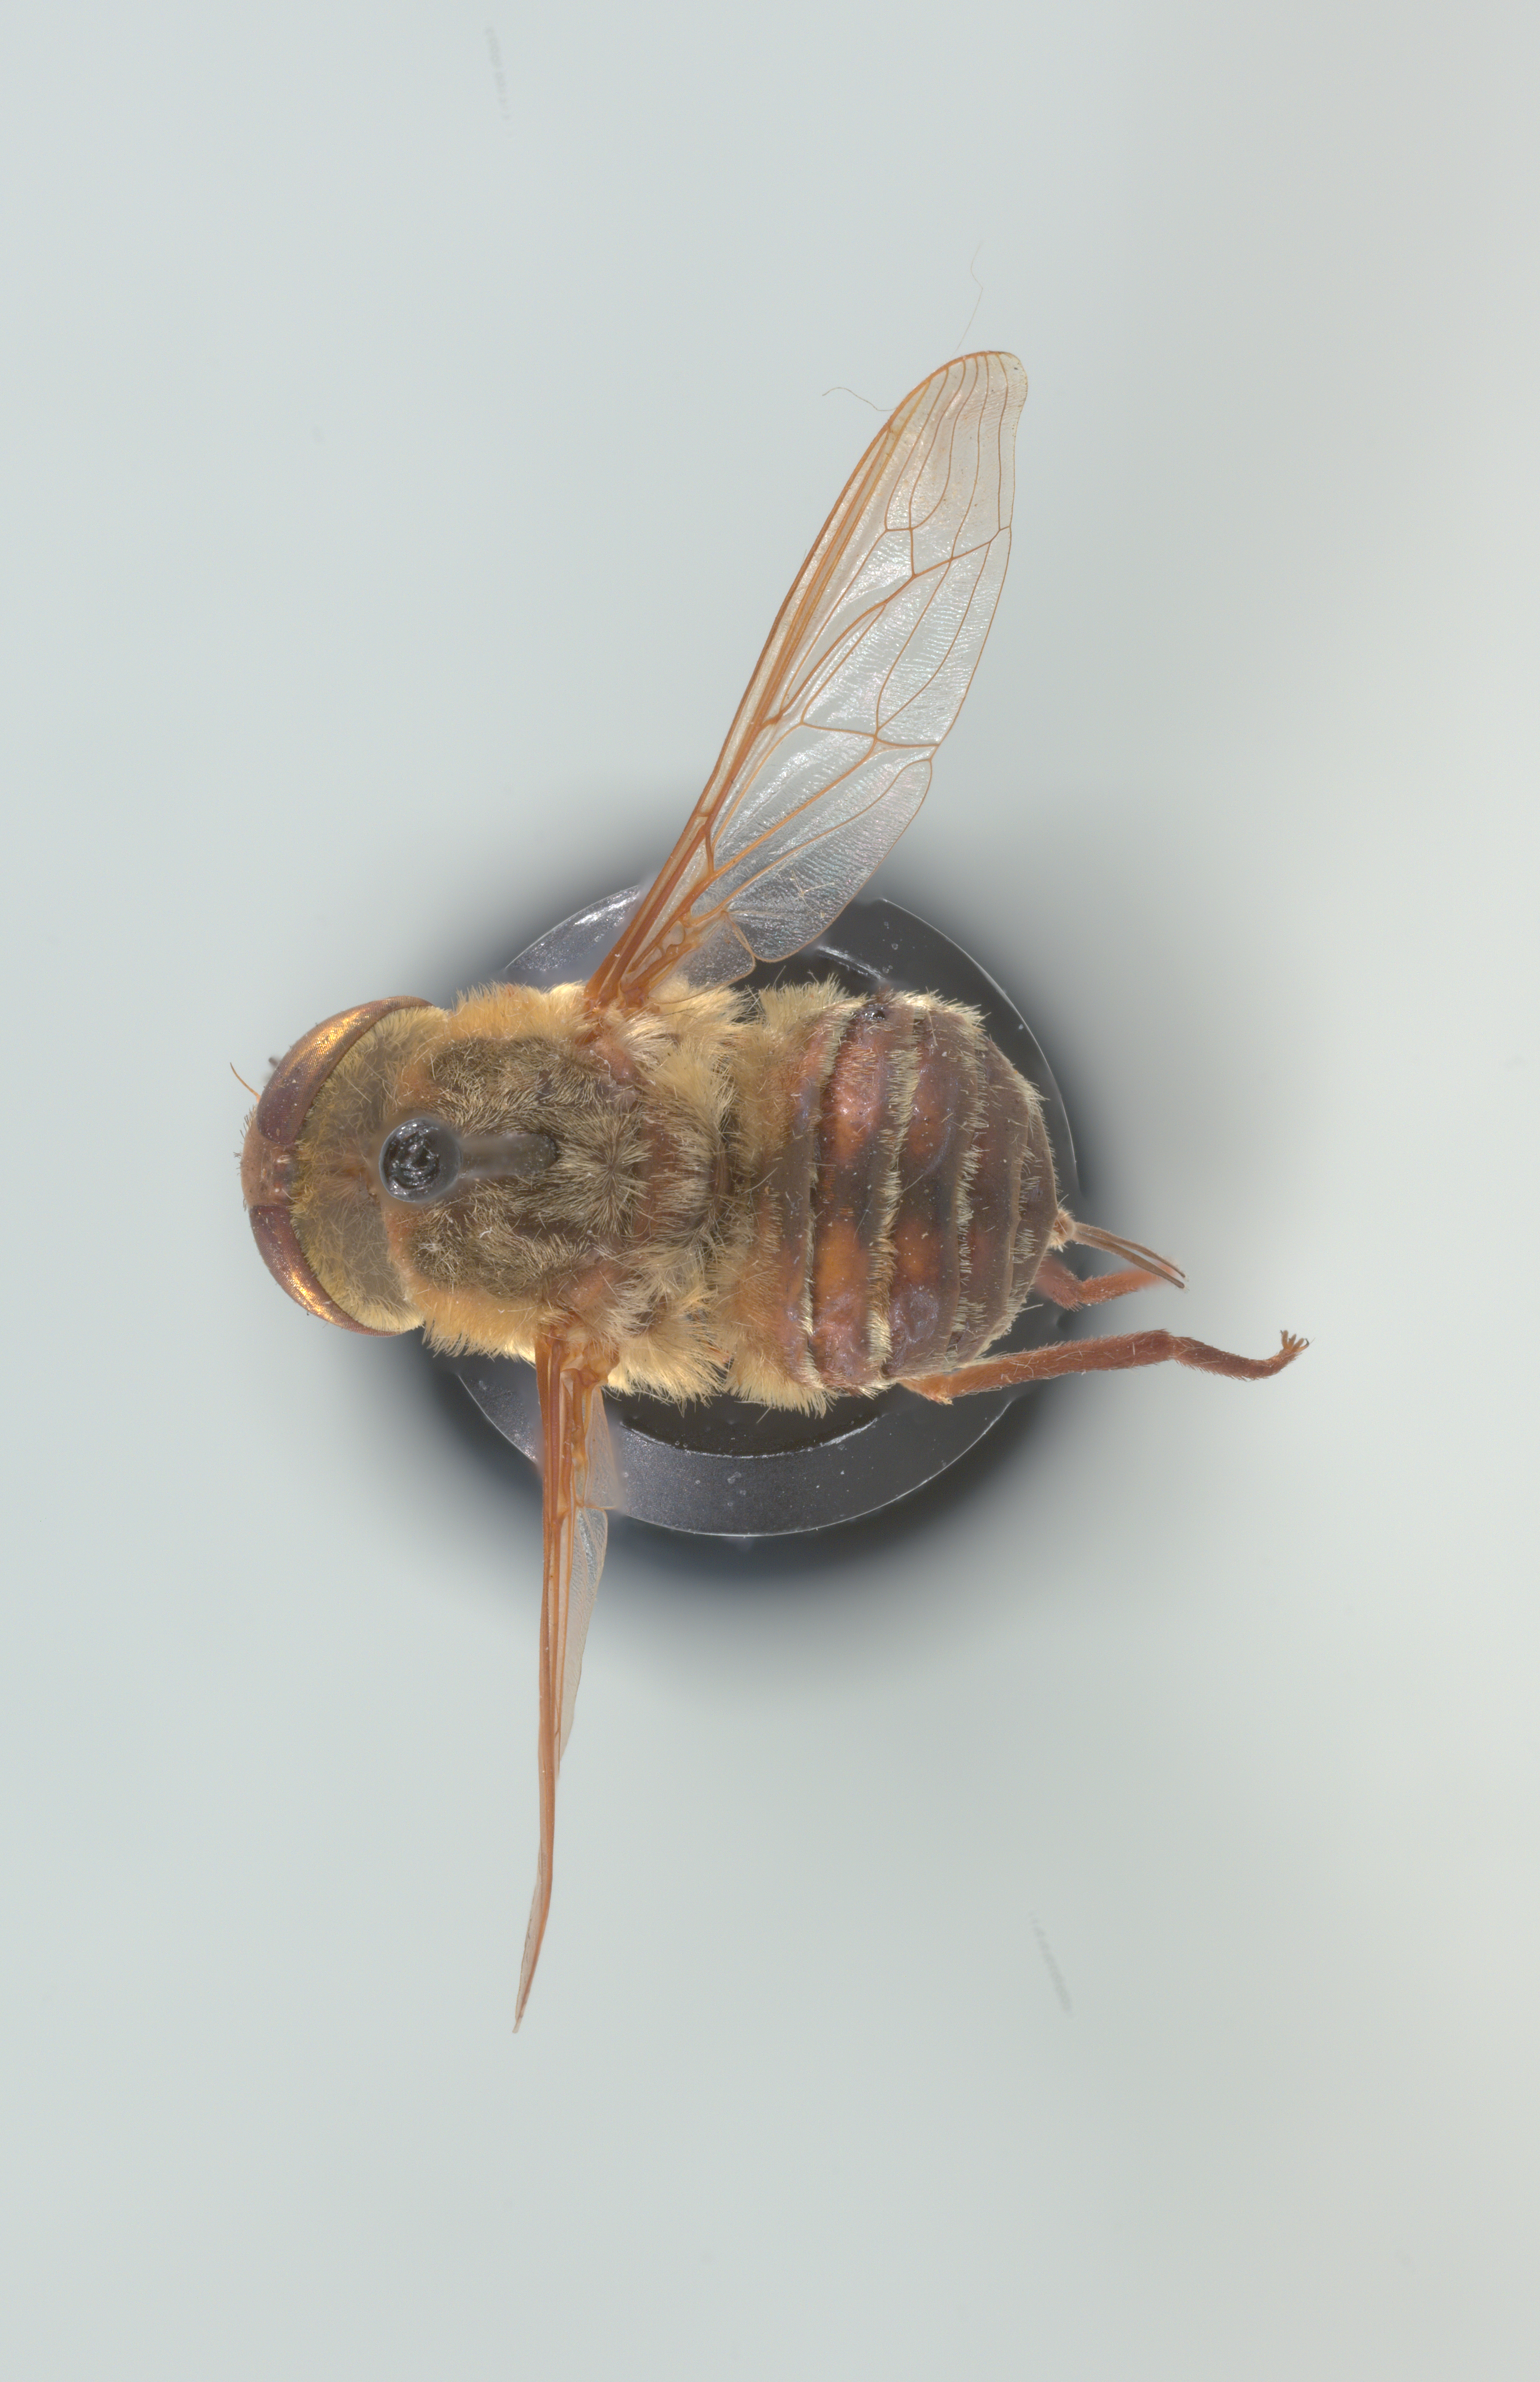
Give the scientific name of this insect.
Neorhynchocephalus volaticus
